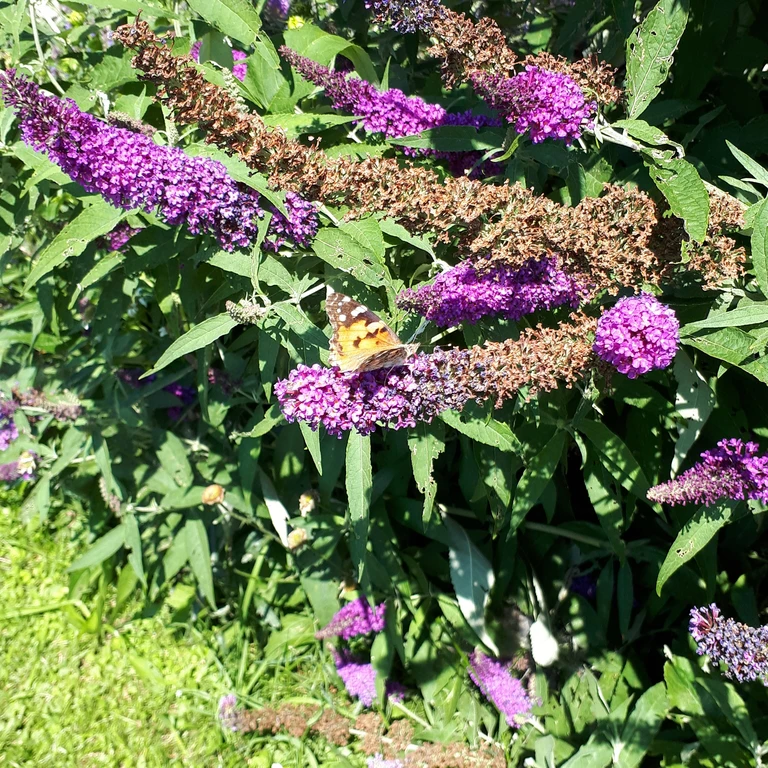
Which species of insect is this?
Vanessa cardui
